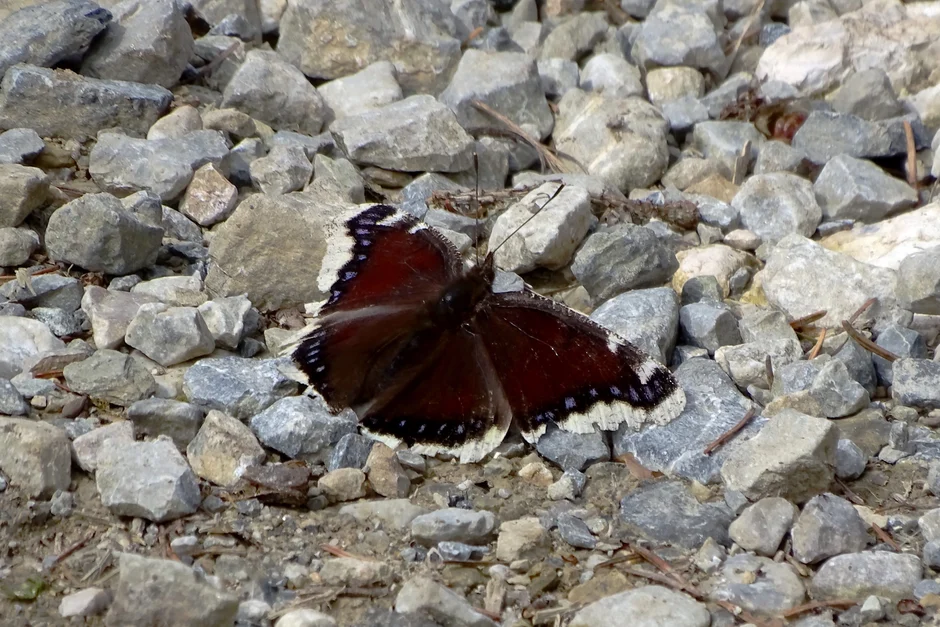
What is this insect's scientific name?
Nymphalis antiopa
